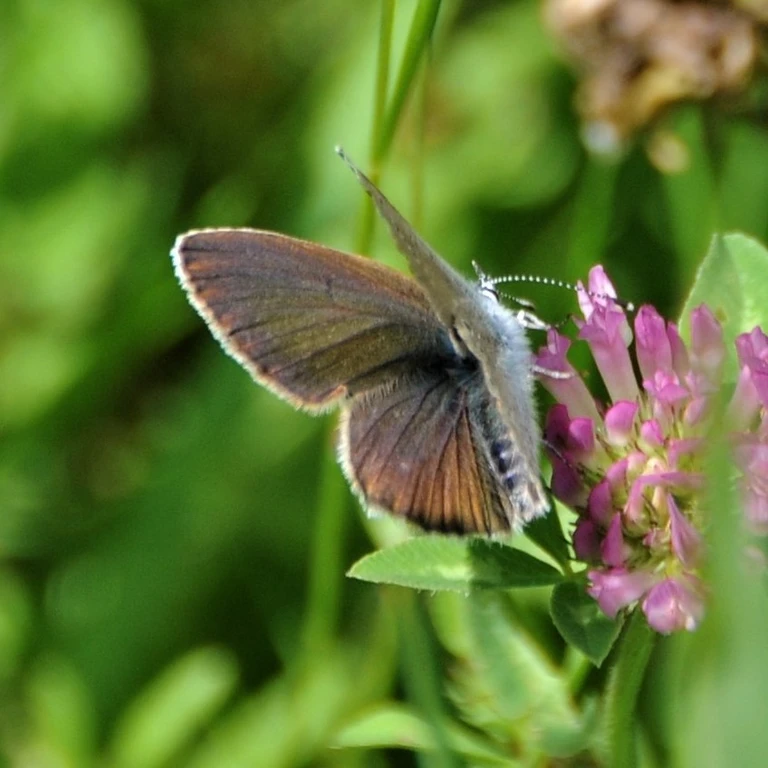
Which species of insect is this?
Cyaniris semiargus
